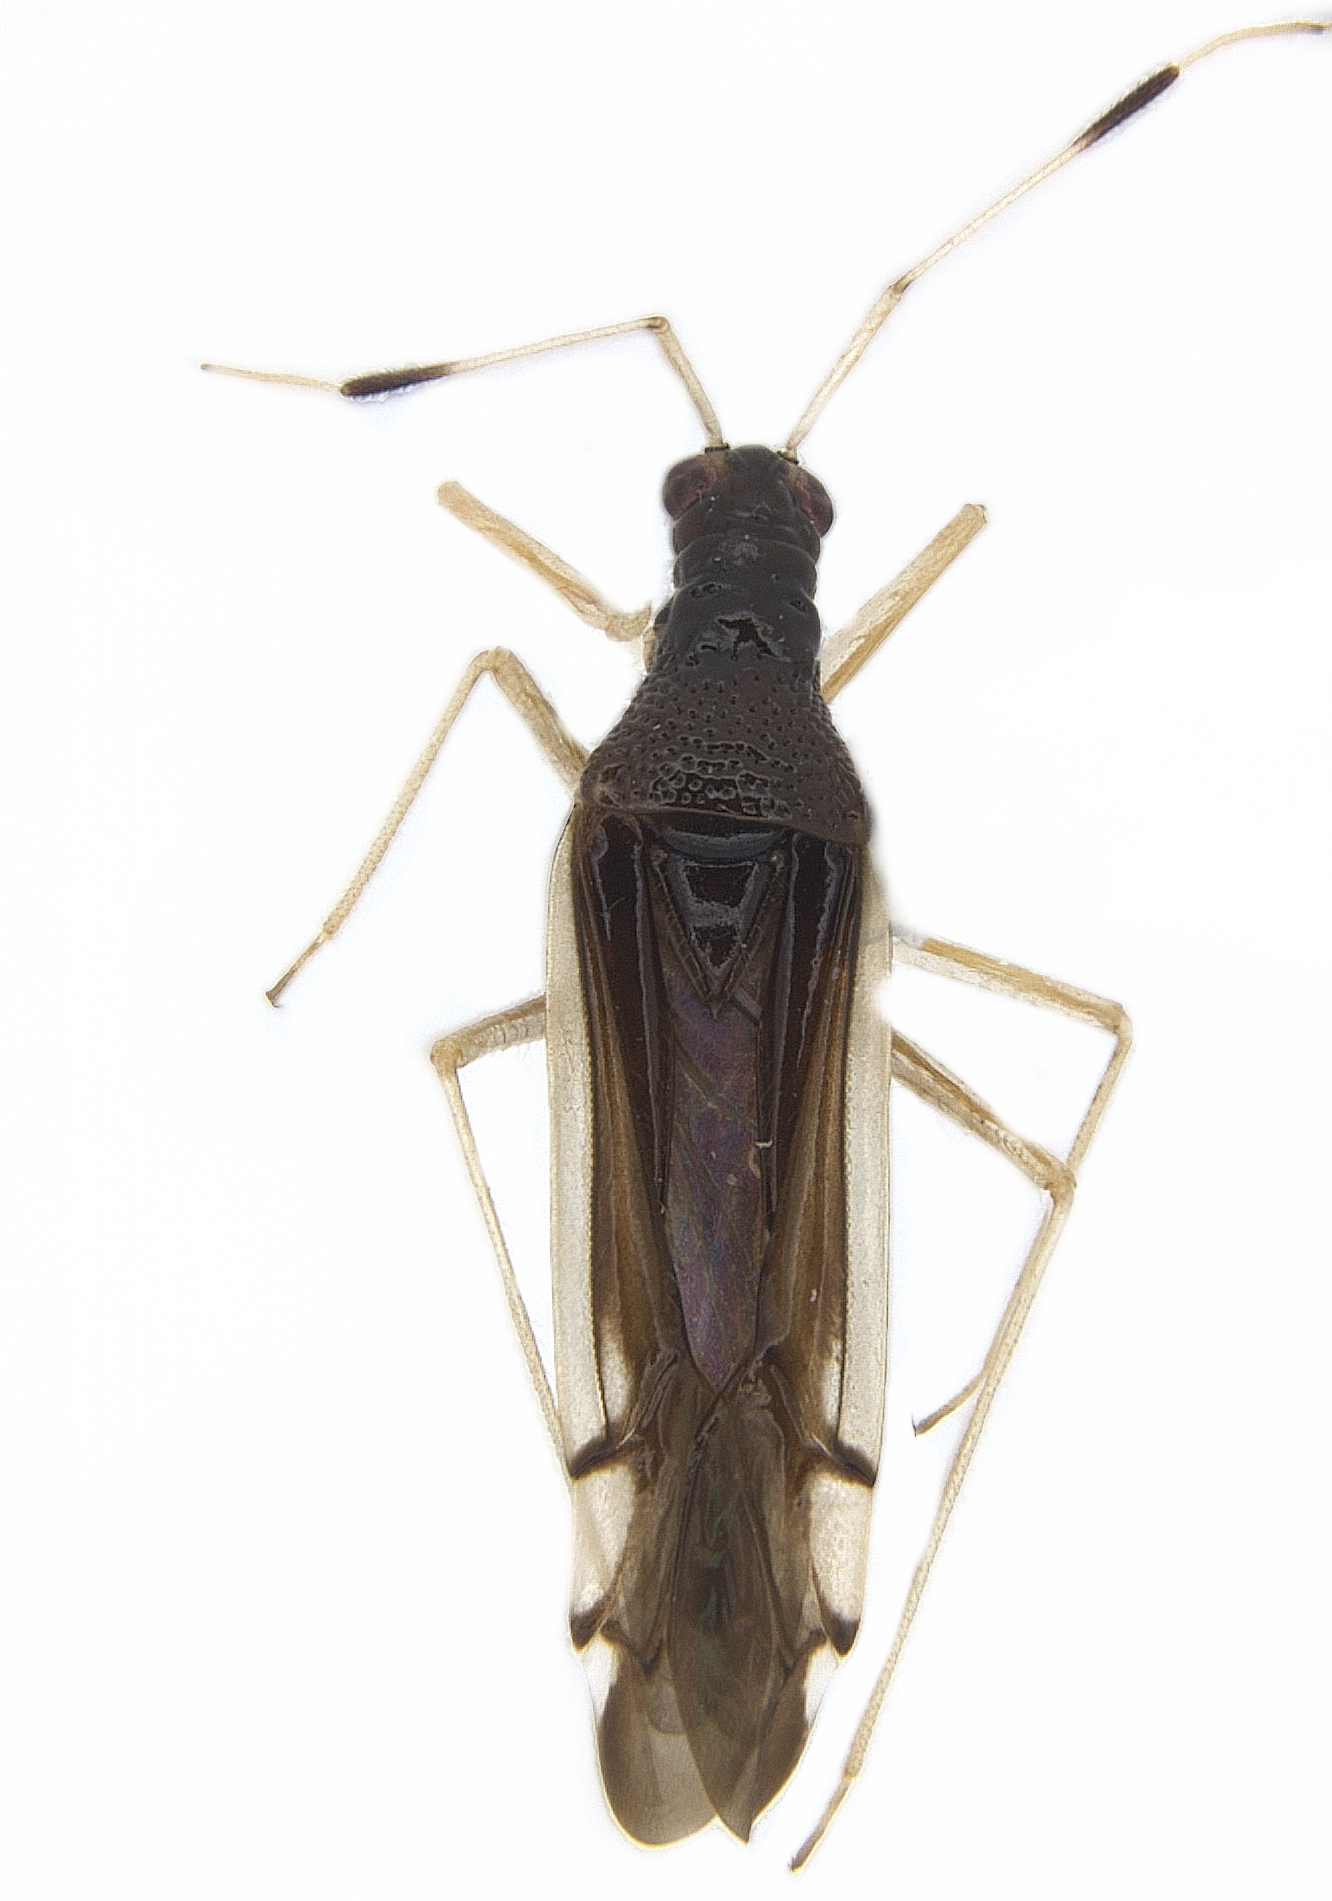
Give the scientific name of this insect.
Dicyphanisca marginella
